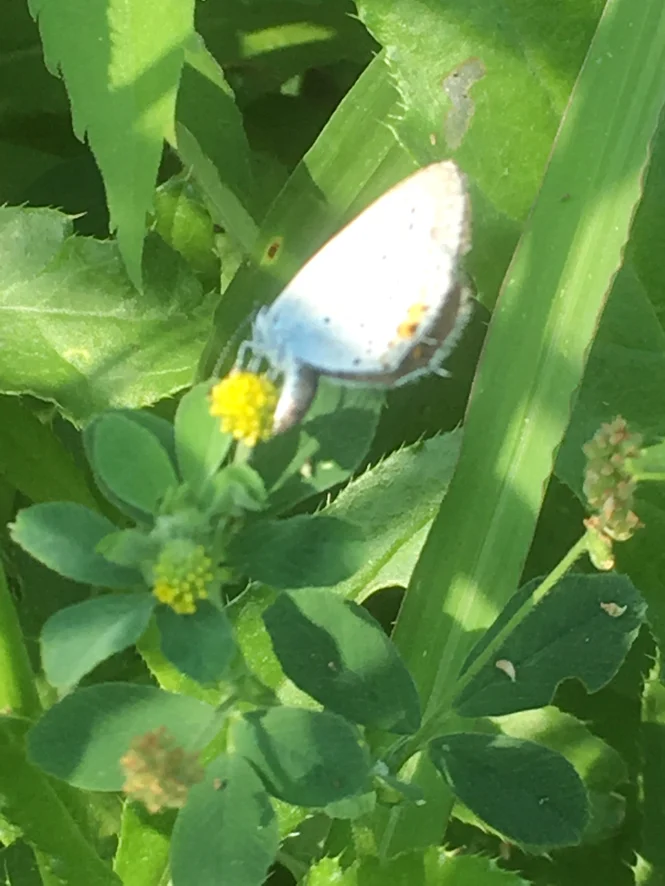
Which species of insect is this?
Cupido argiades (also Elkalyce argiades)
